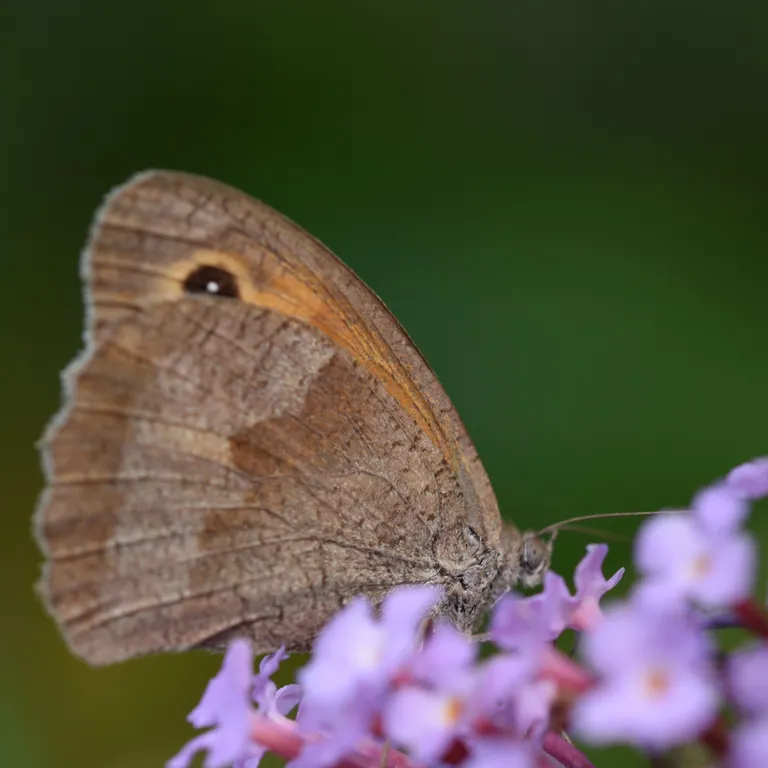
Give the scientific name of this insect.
Maniola jurtina
